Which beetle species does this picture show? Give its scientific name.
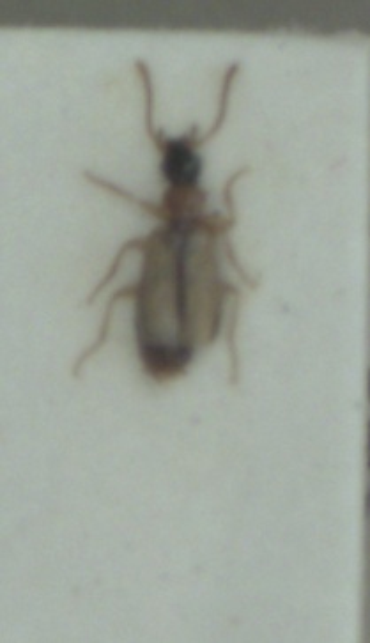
Philorhizus melanocephalus
